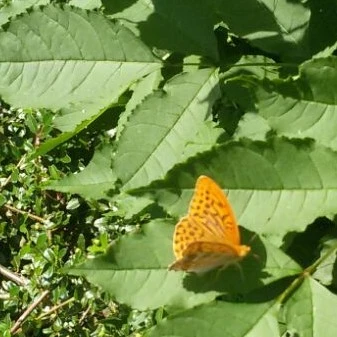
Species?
Argynnis paphia
